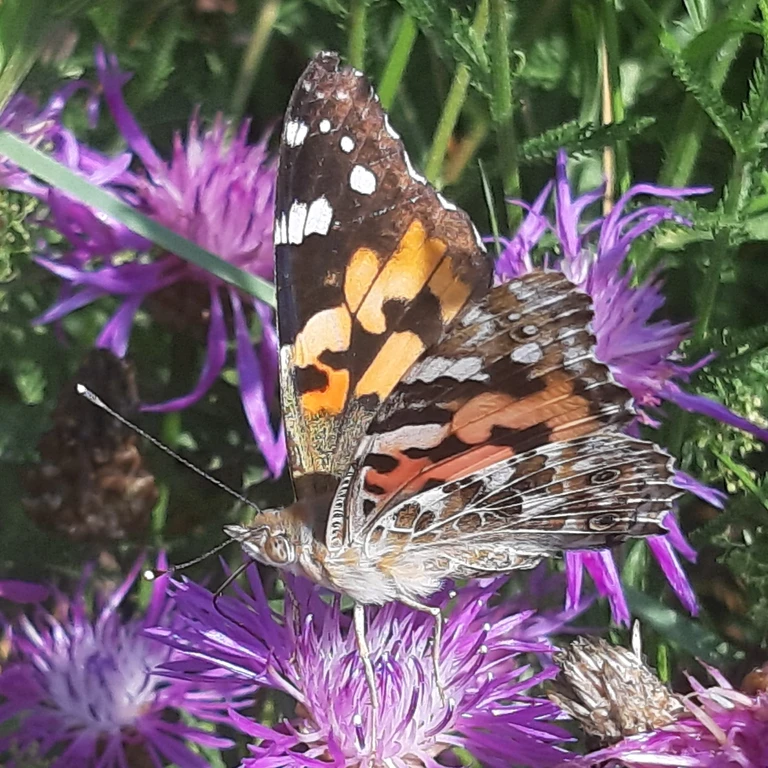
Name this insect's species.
Vanessa cardui
